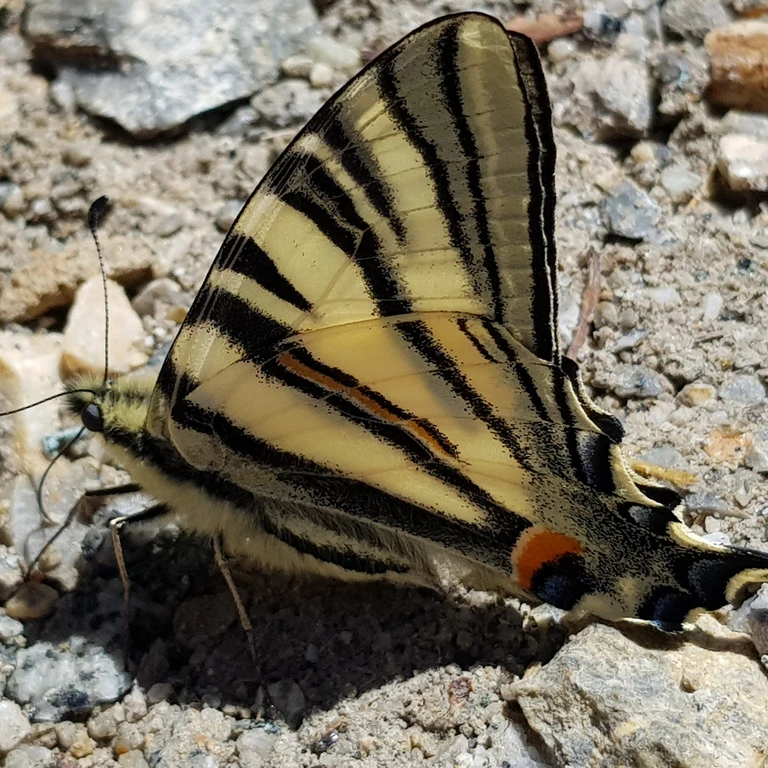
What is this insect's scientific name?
Iphiclides podalirius
